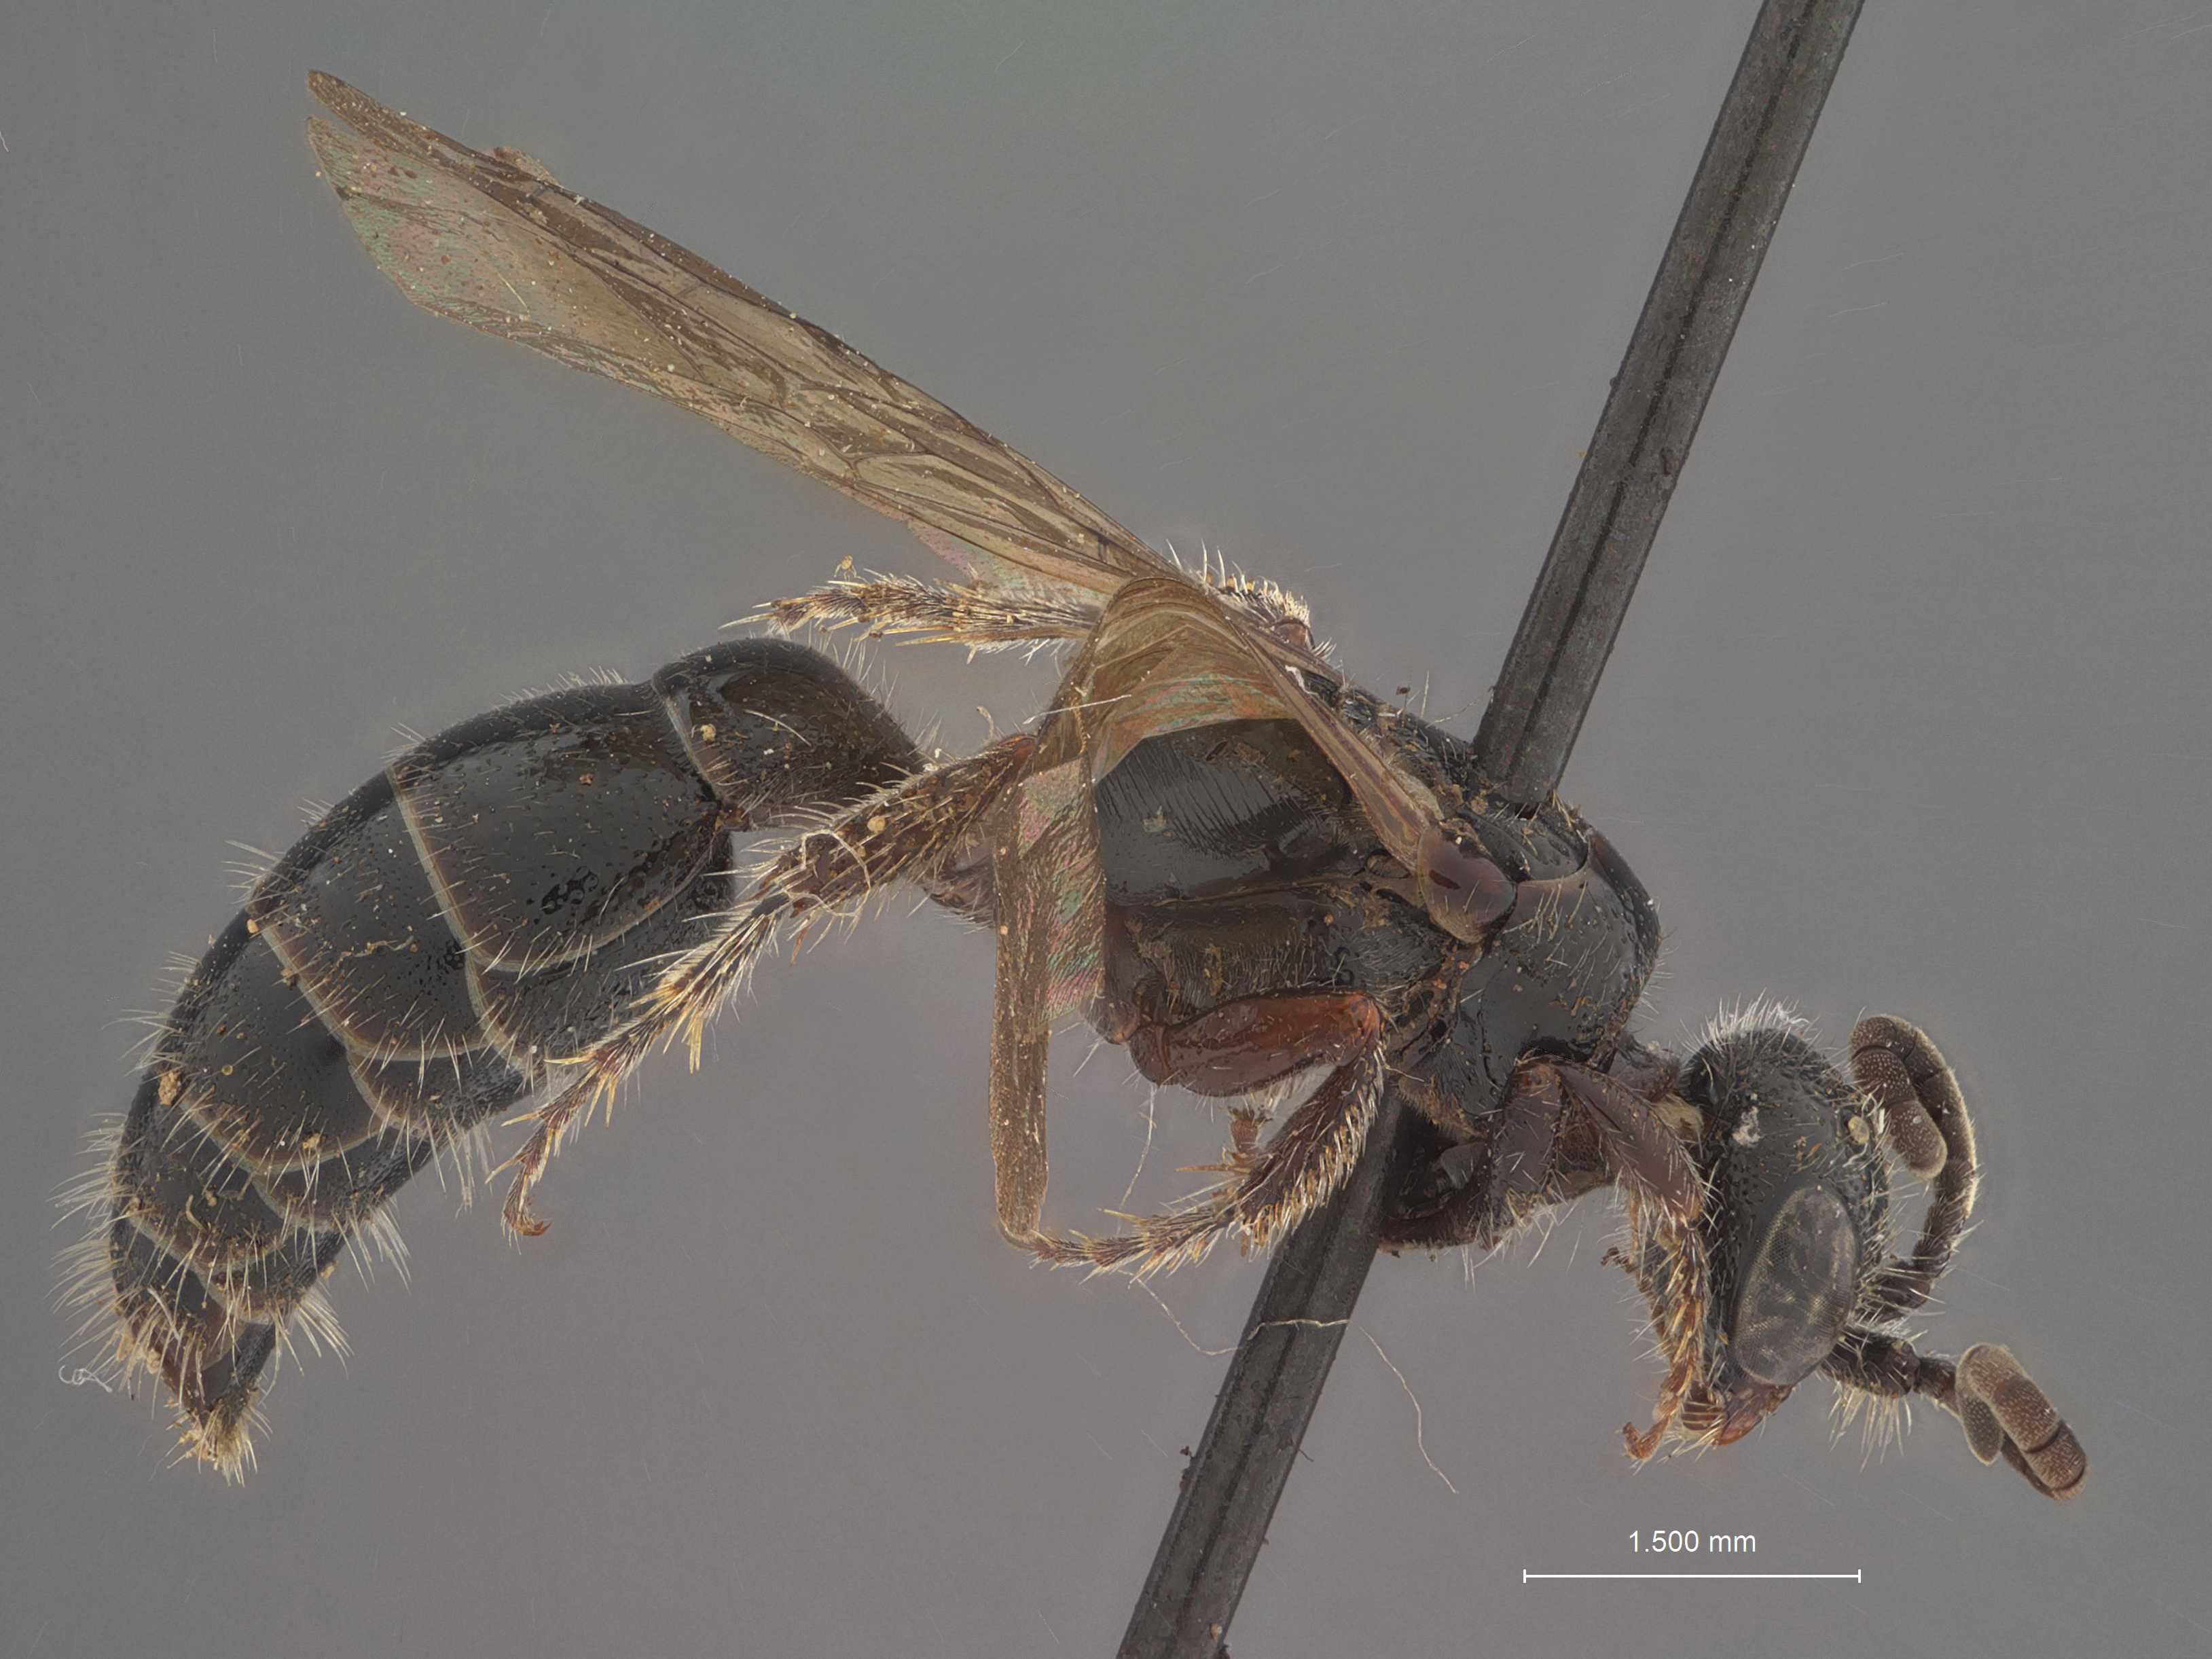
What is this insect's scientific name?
Tiphia satoi
